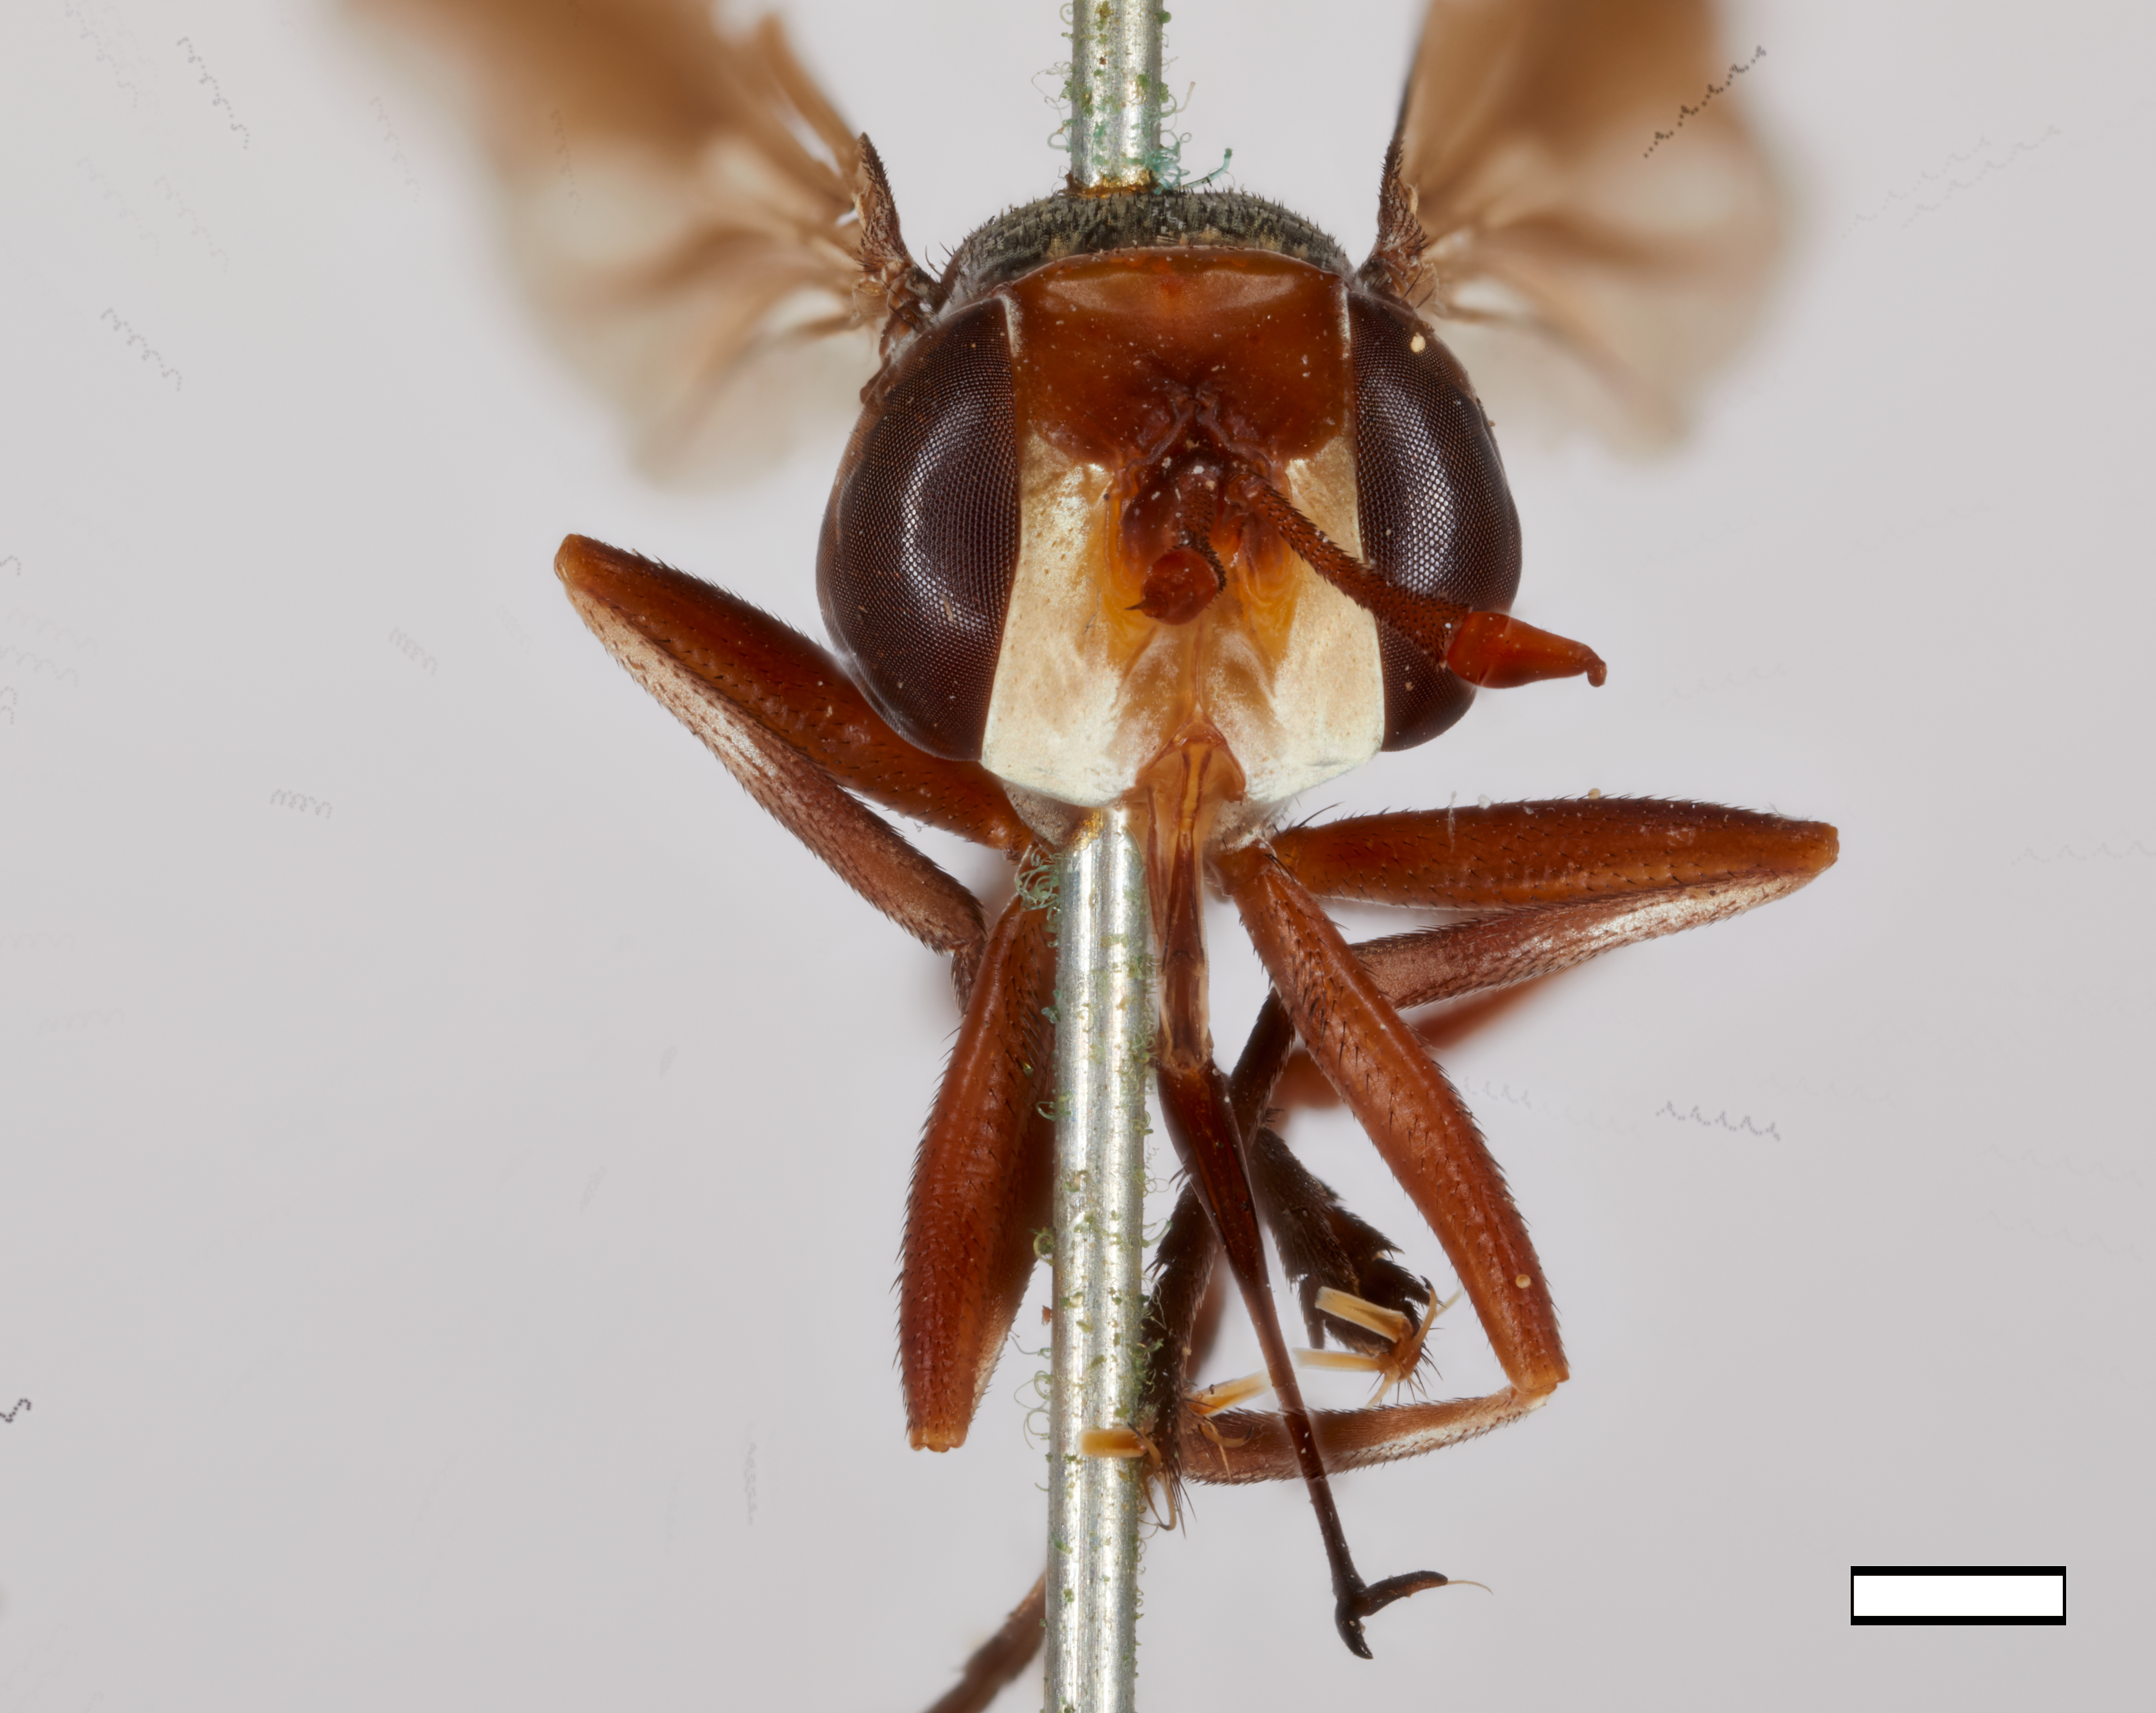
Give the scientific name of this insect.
Conops becquaerti
